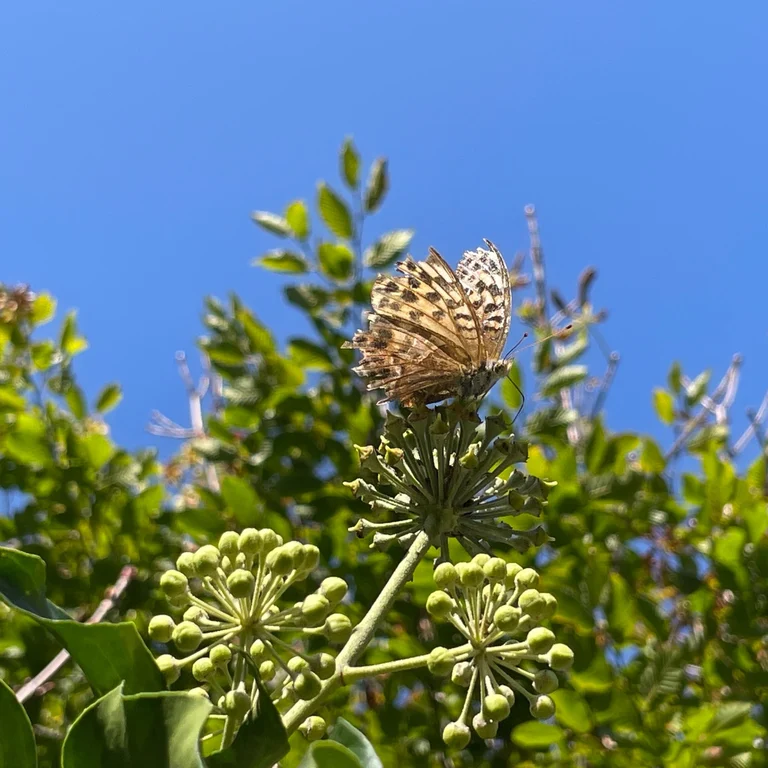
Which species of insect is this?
Argynnis paphia
